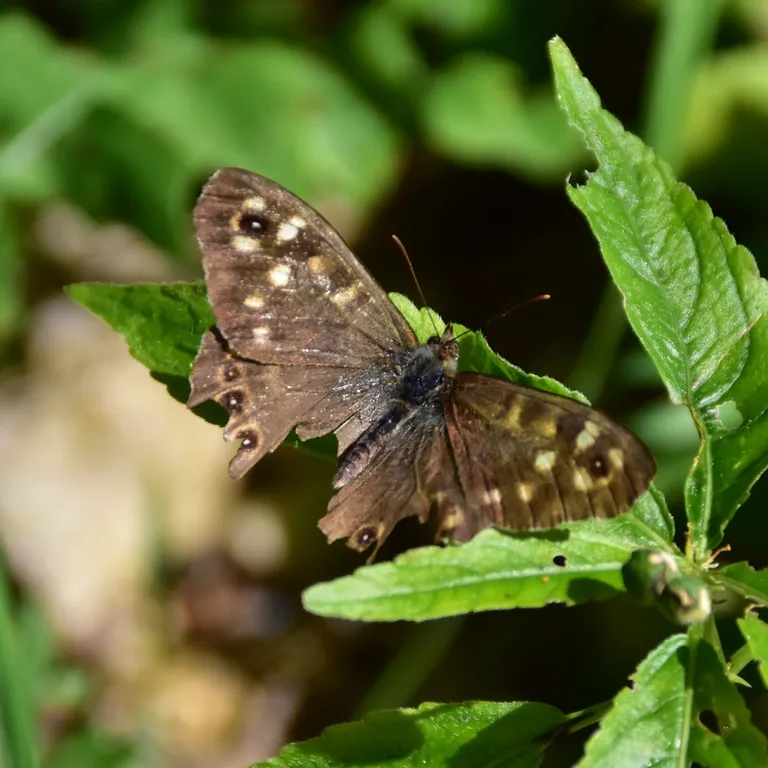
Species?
Pararge aegeria
